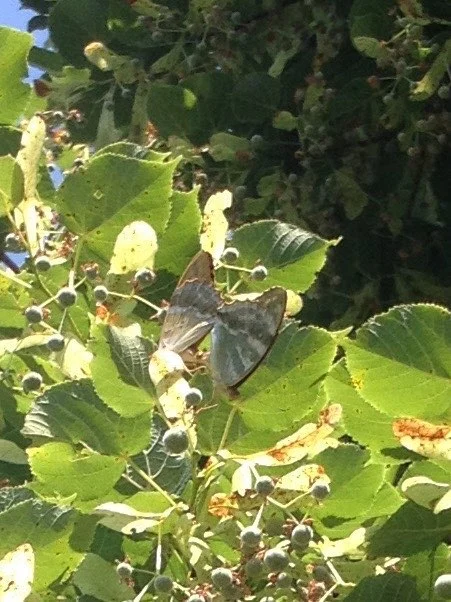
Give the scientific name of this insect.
Speyeria aglaja
